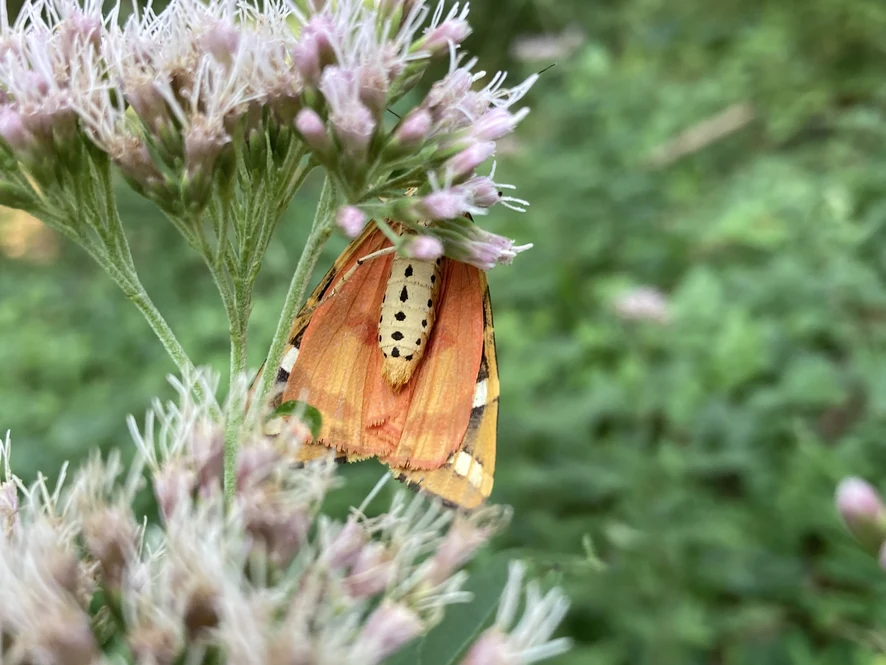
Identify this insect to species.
Euplagia quadripunctaria
